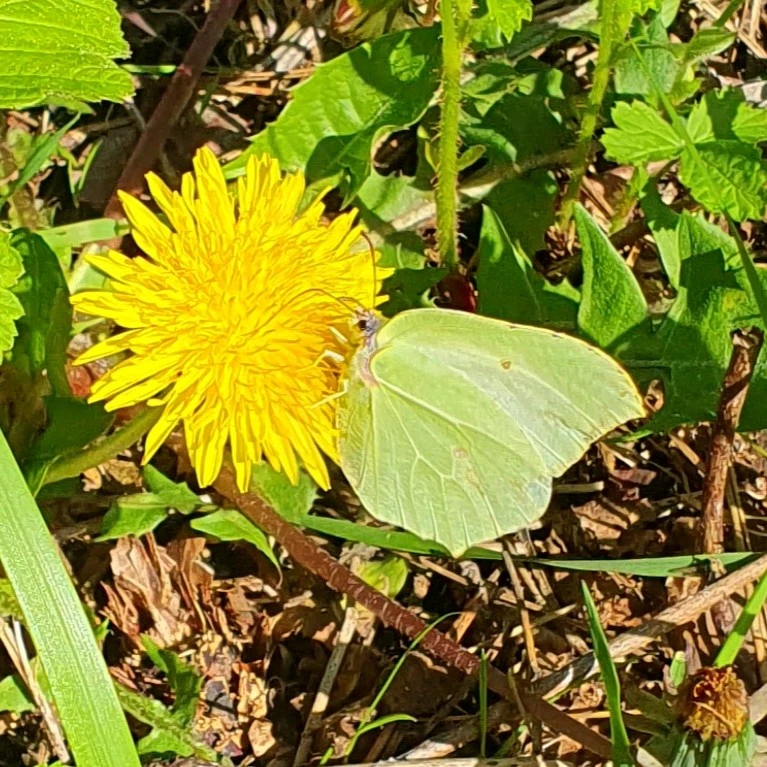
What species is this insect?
Gonepteryx rhamni
